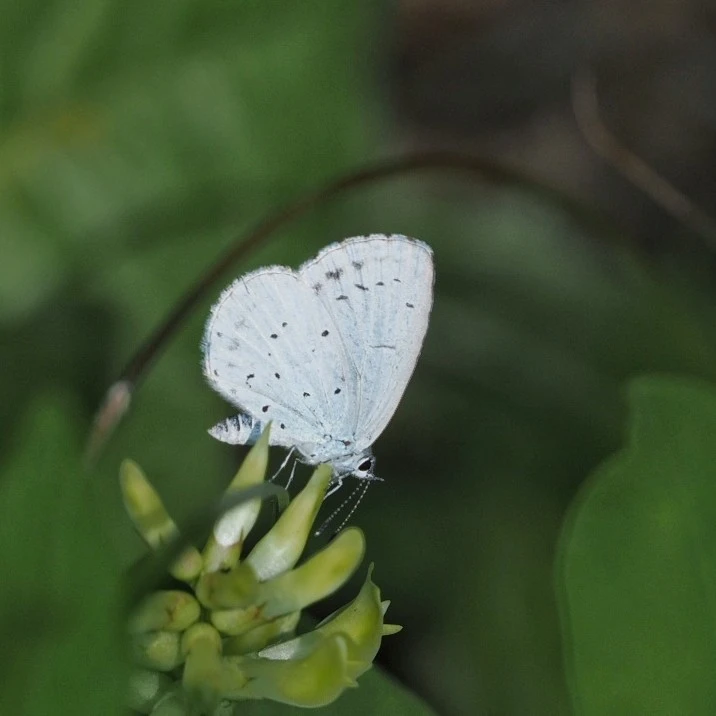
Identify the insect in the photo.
Celastrina argiolus
